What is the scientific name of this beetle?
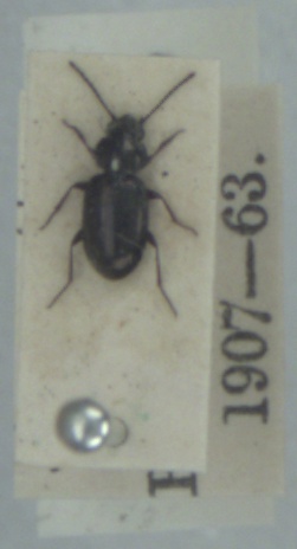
Bembidion nigricorne
